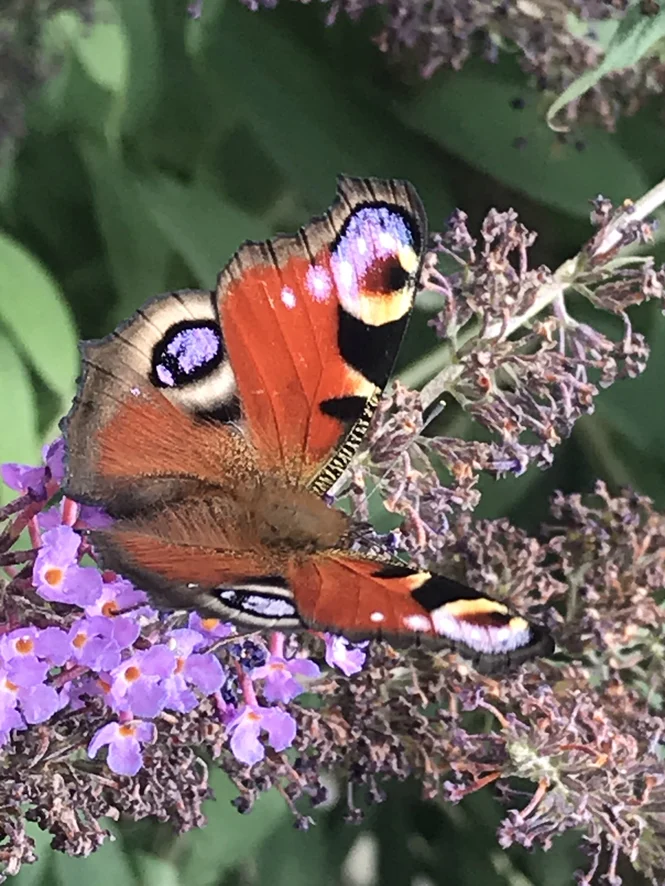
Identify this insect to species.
Aglais io
